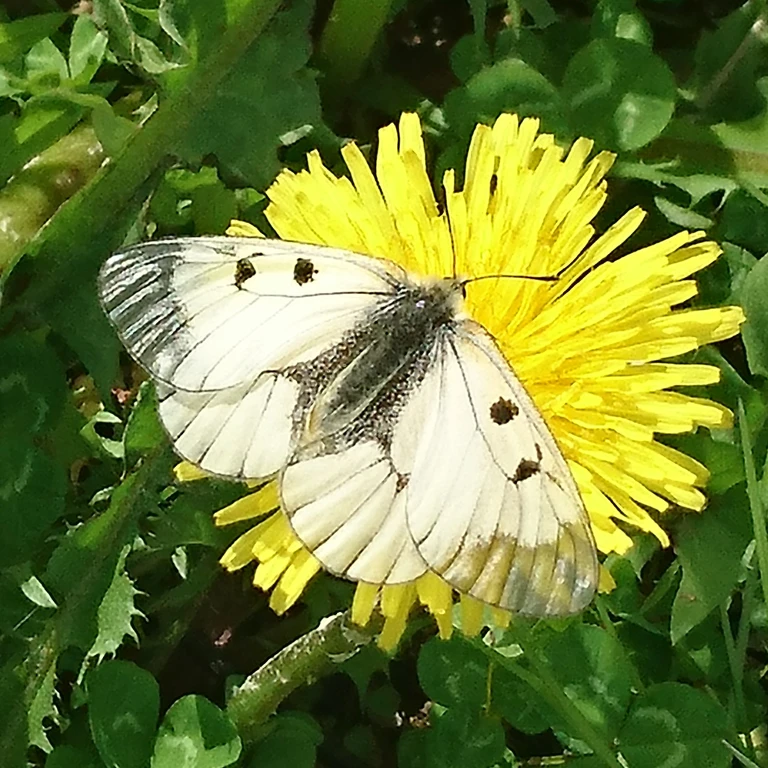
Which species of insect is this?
Parnassius mnemosyne
